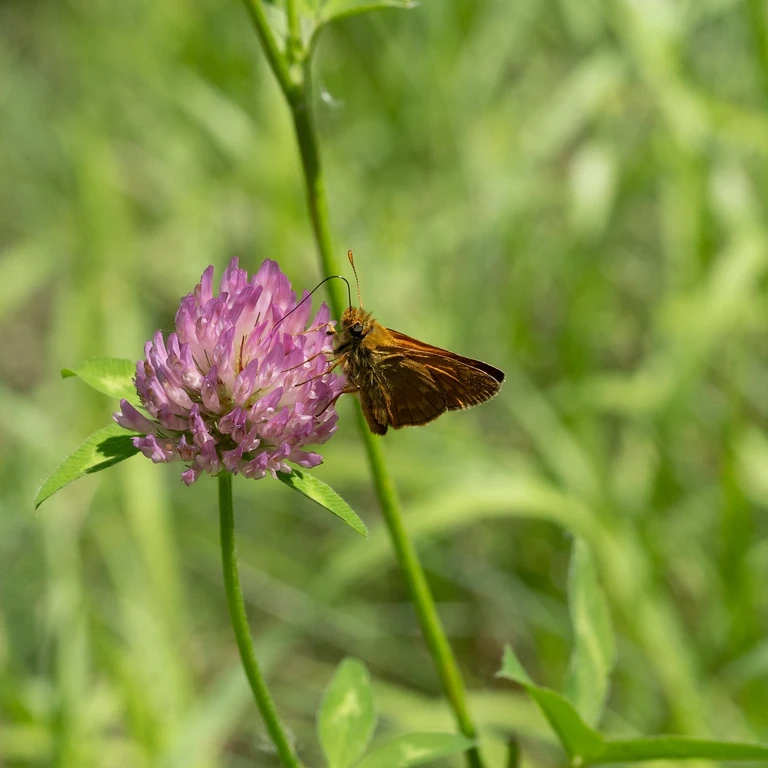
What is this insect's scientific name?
Ochlodes sylvanus (also Ochlodes venata)
